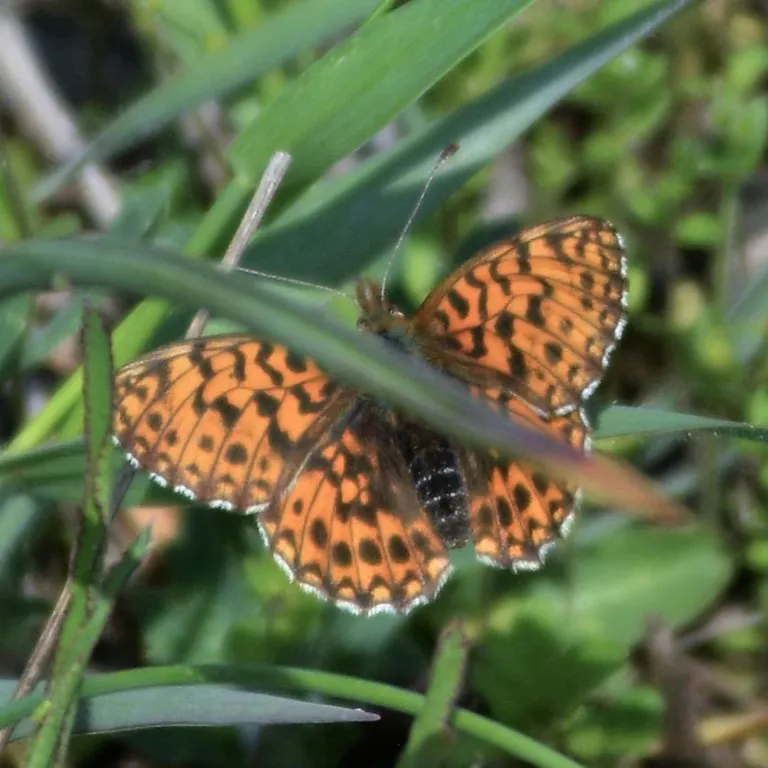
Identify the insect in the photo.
Boloria dia
